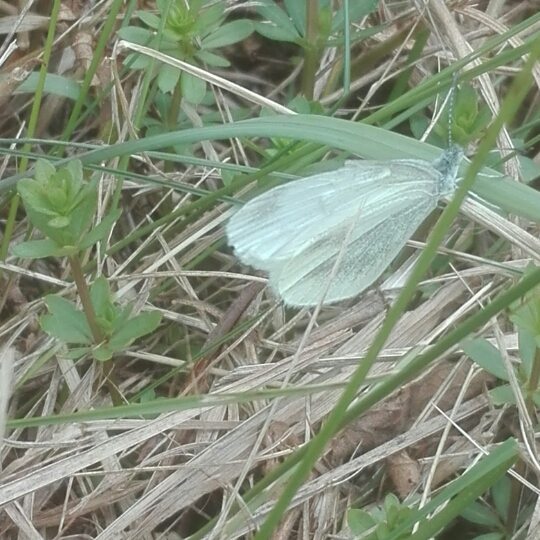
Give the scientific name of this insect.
Leptidea sinapis/juvernica
